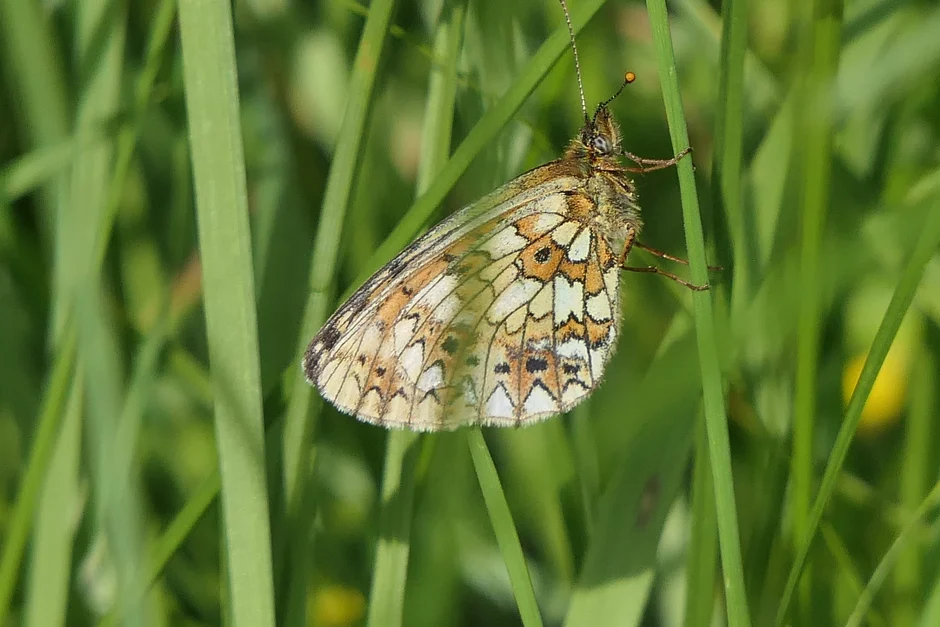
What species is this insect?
Boloria selene
